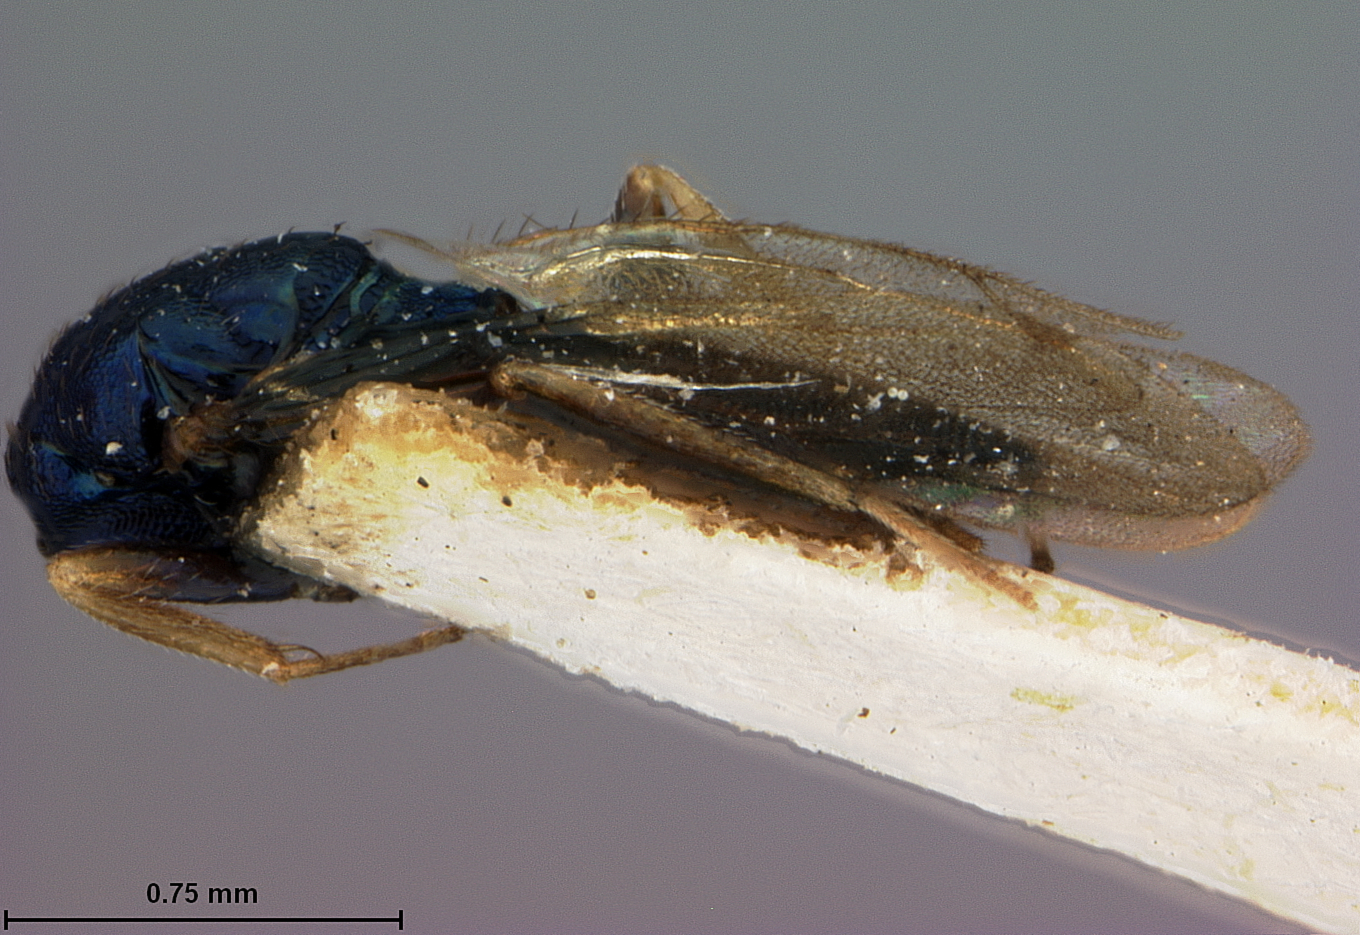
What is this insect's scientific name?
Holcaeus cecidomyiae
